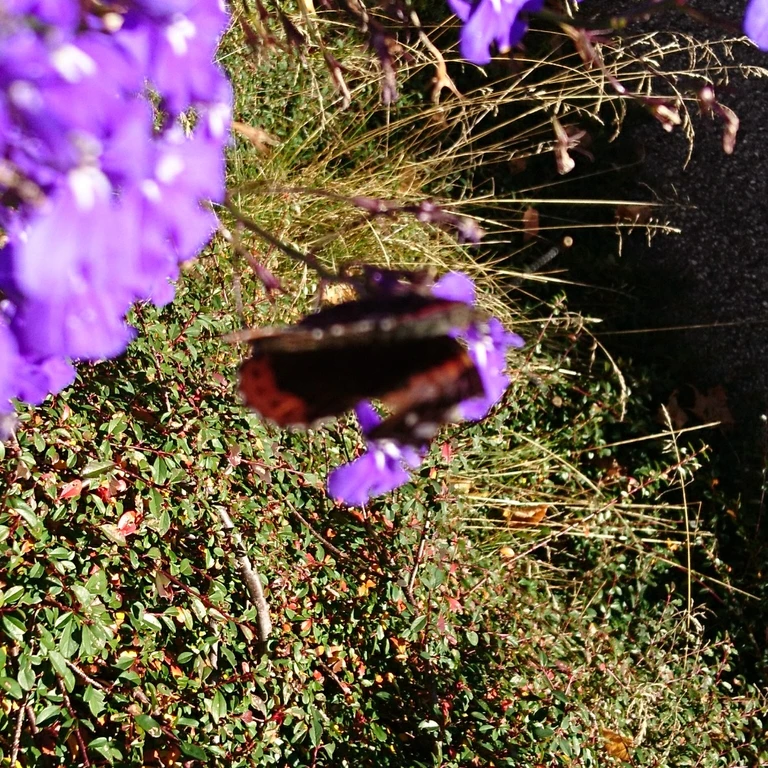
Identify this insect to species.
Vanessa atalanta
